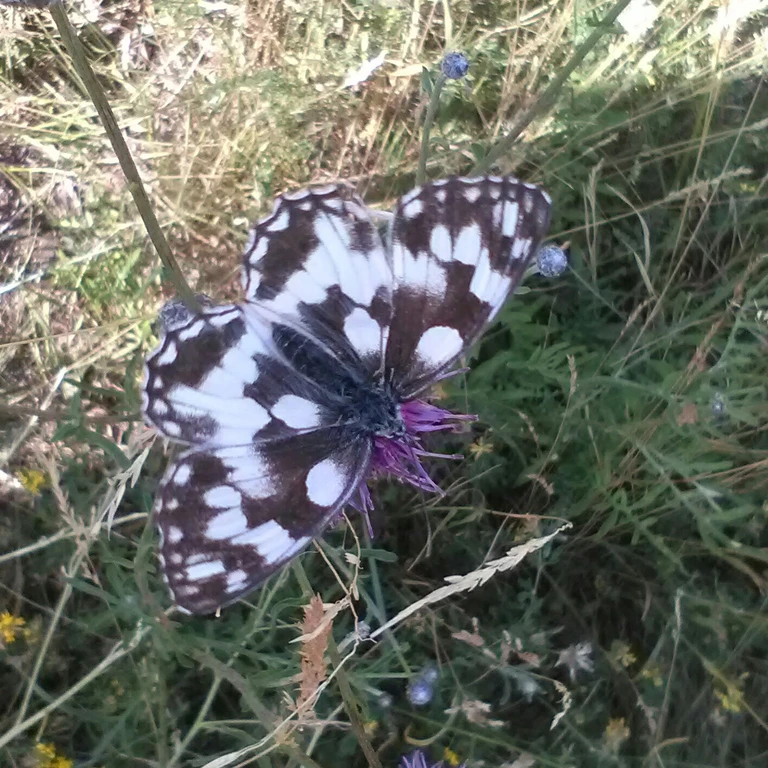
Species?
Melanargia galathea
